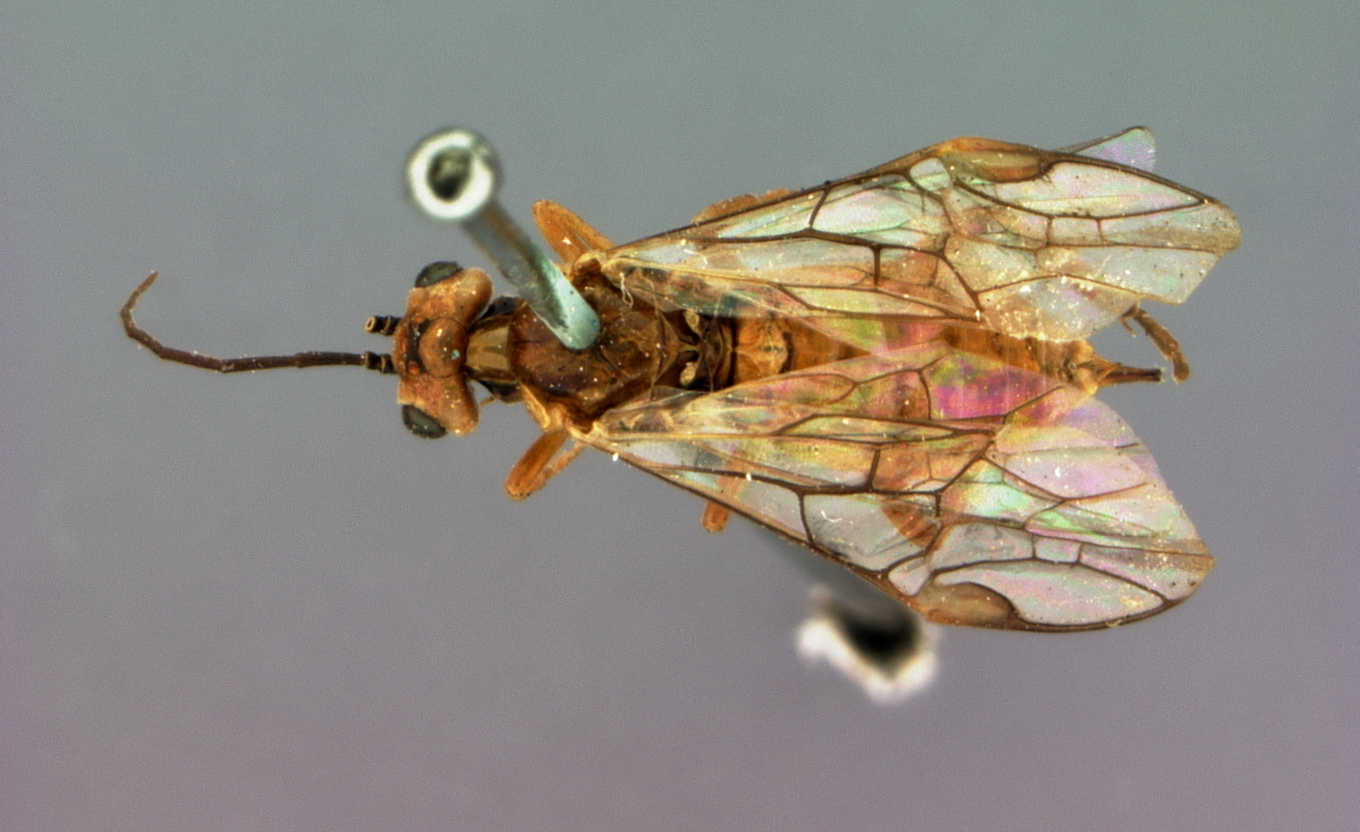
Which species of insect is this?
Pachynematus piceae
